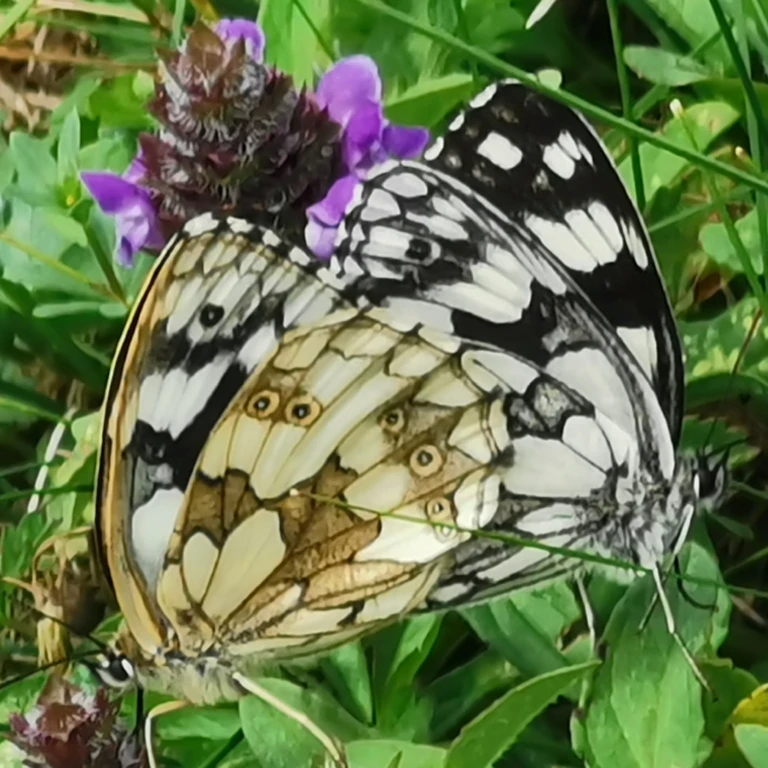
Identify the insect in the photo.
Melanargia galathea
